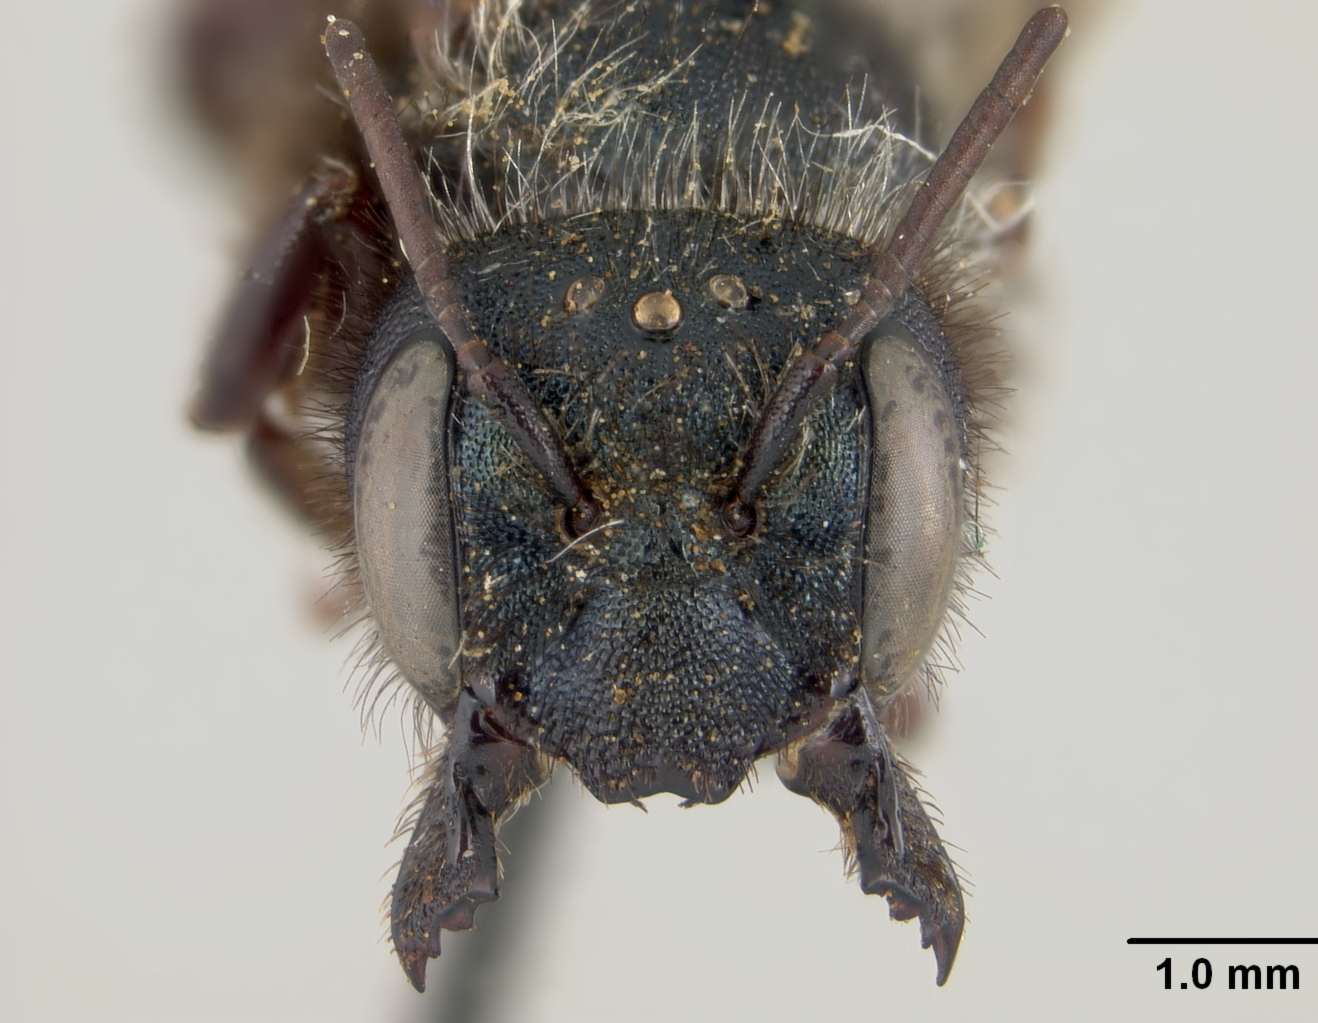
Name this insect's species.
Osmia nigrifrons
